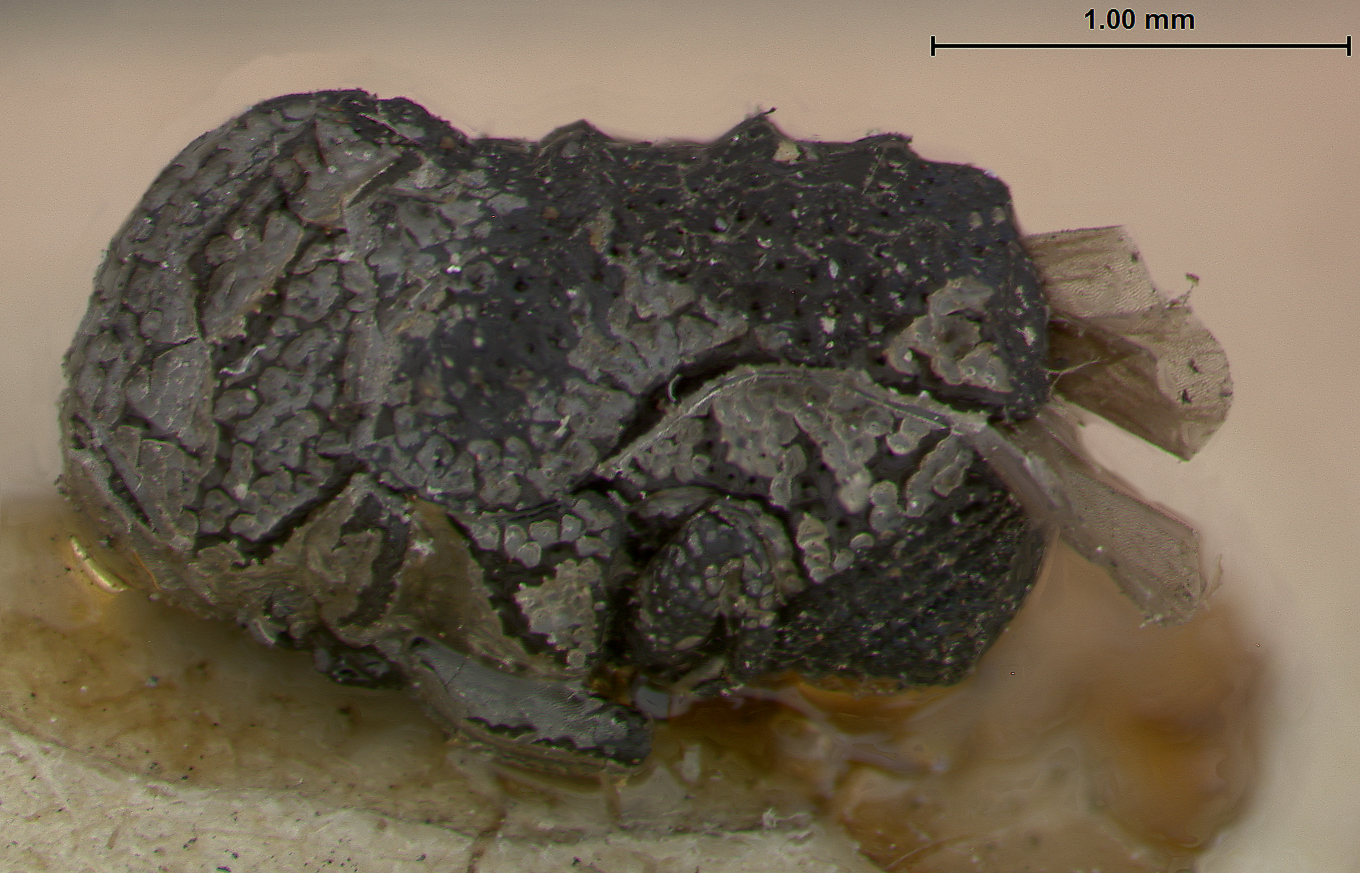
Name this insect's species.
Aulacachlam distincta
